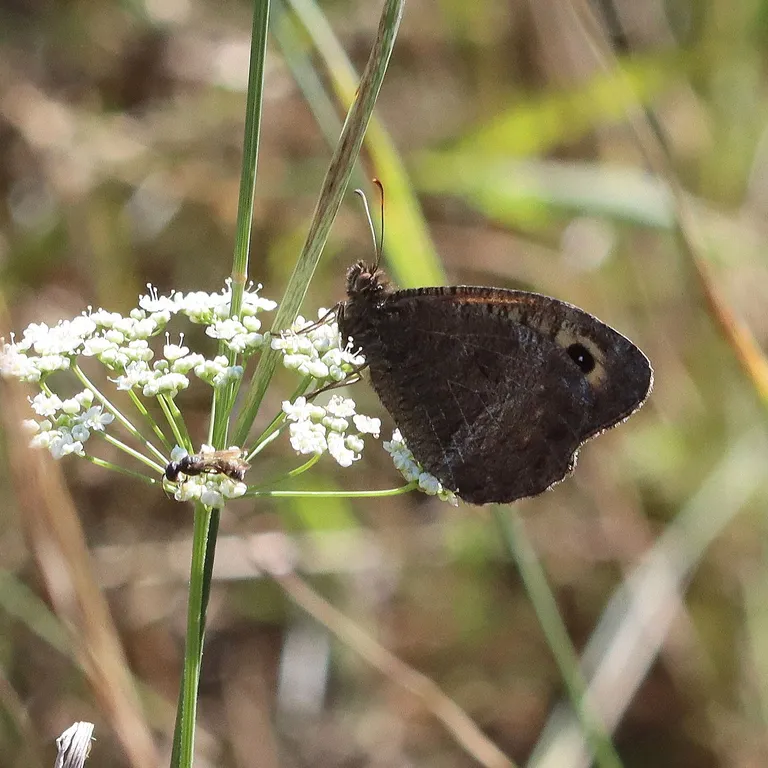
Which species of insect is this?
Arethusana arethusa
